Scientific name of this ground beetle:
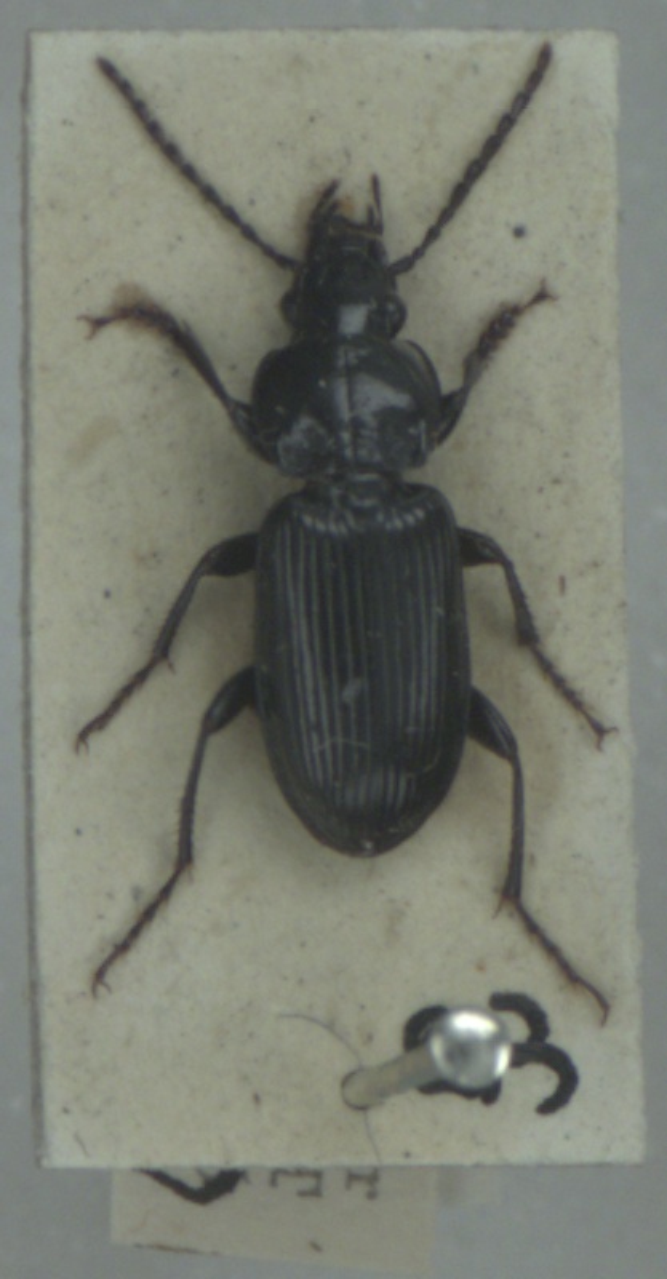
Pterostichus nigrita
